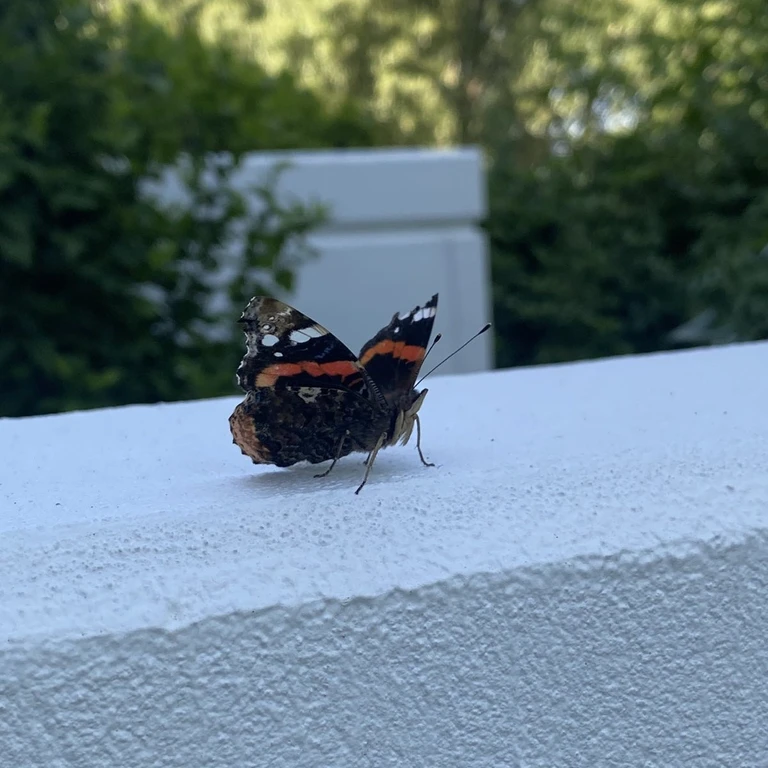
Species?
Vanessa atalanta
